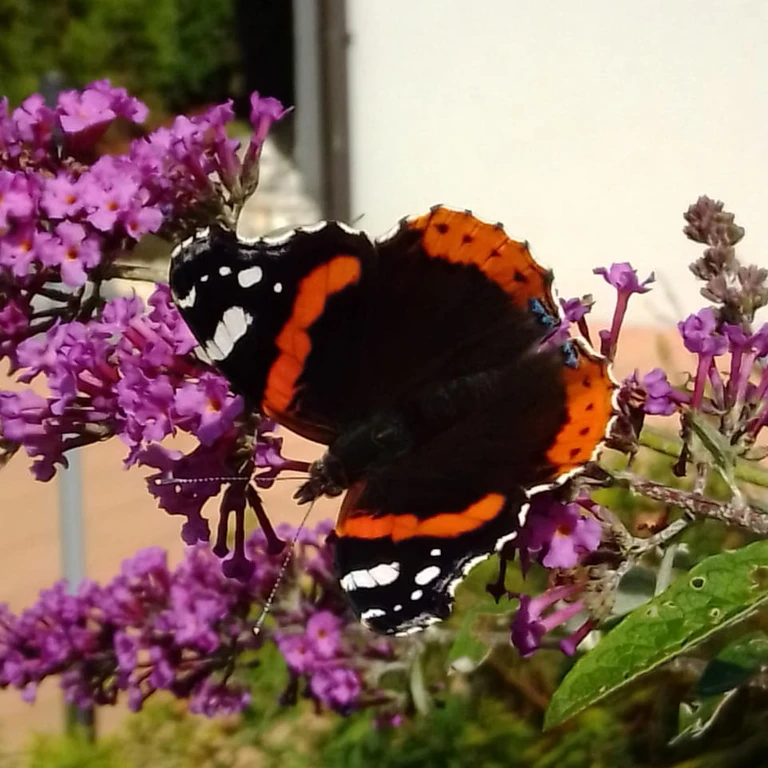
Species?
Vanessa atalanta
